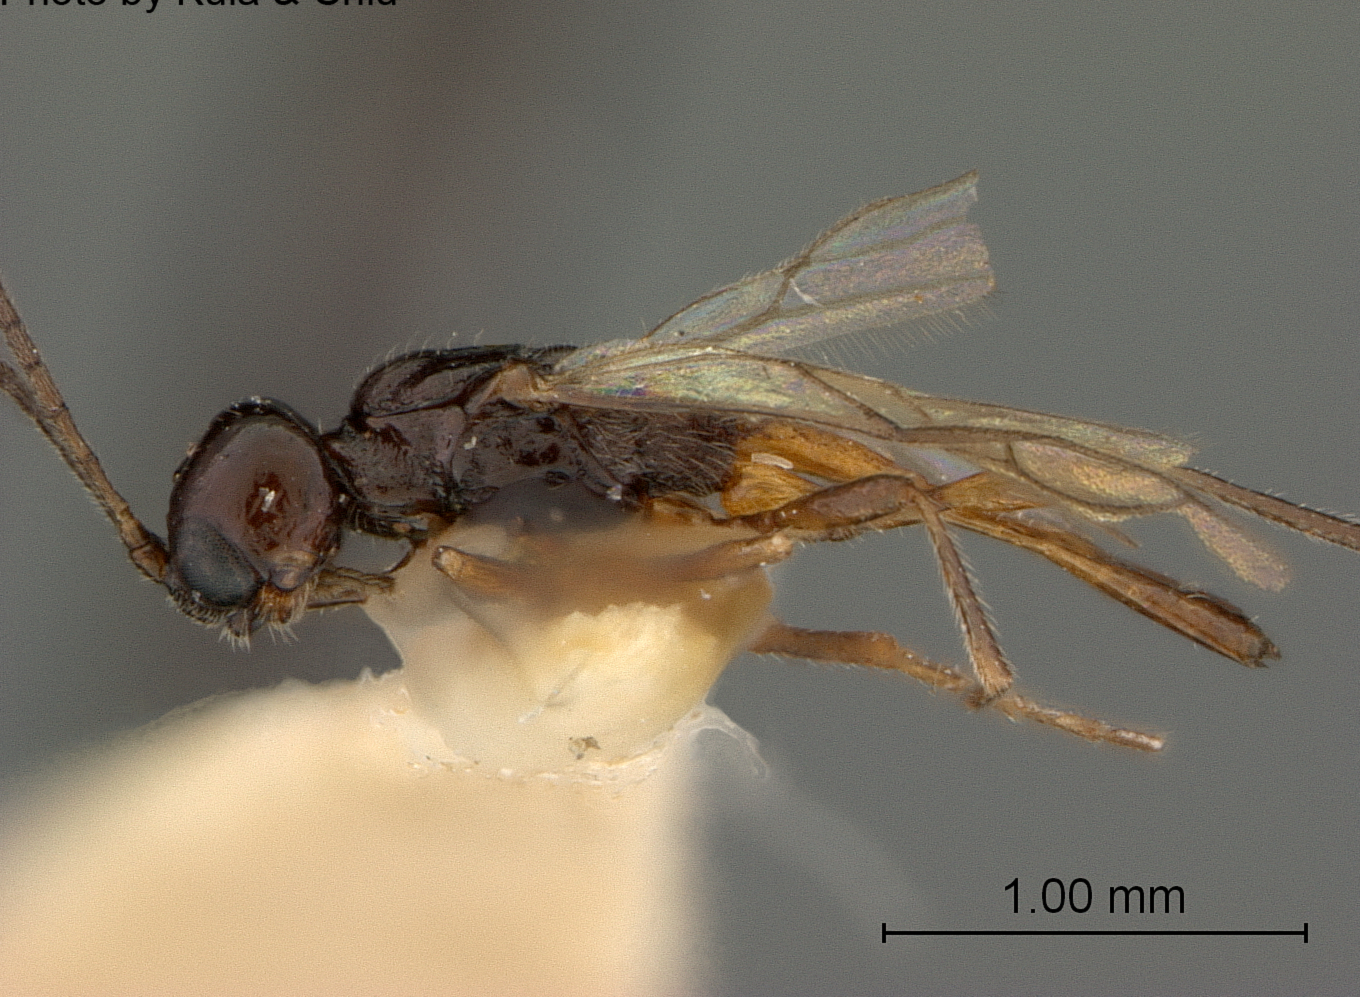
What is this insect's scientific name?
Coelinidea arizona
